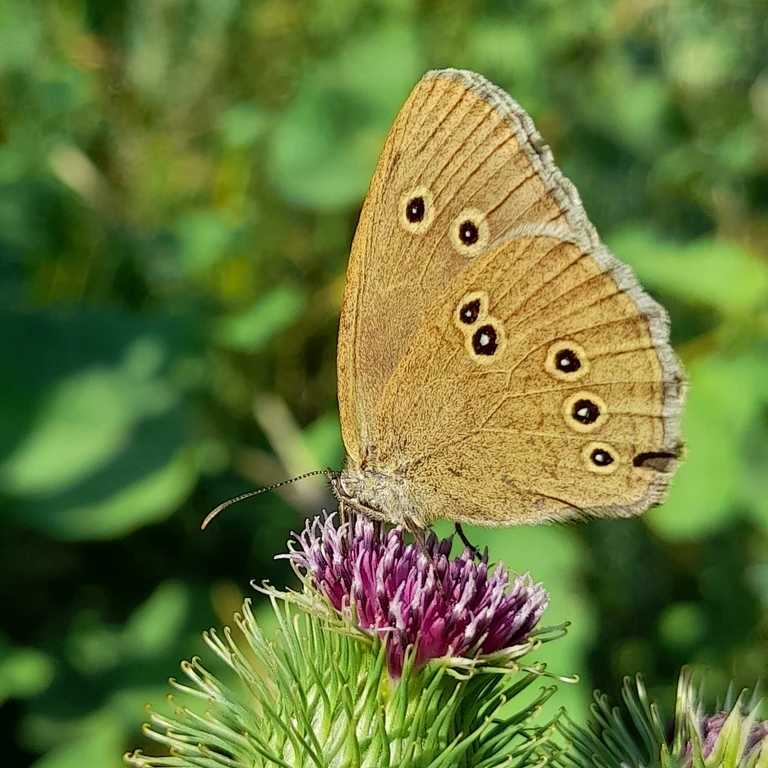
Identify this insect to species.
Aphantopus hyperantus
